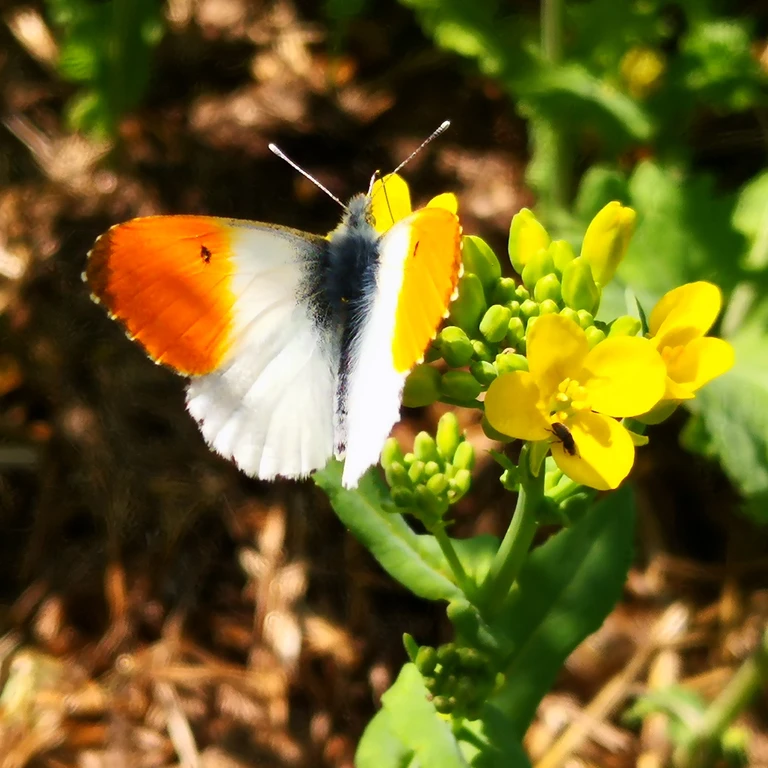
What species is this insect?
Anthocharis cardamines
